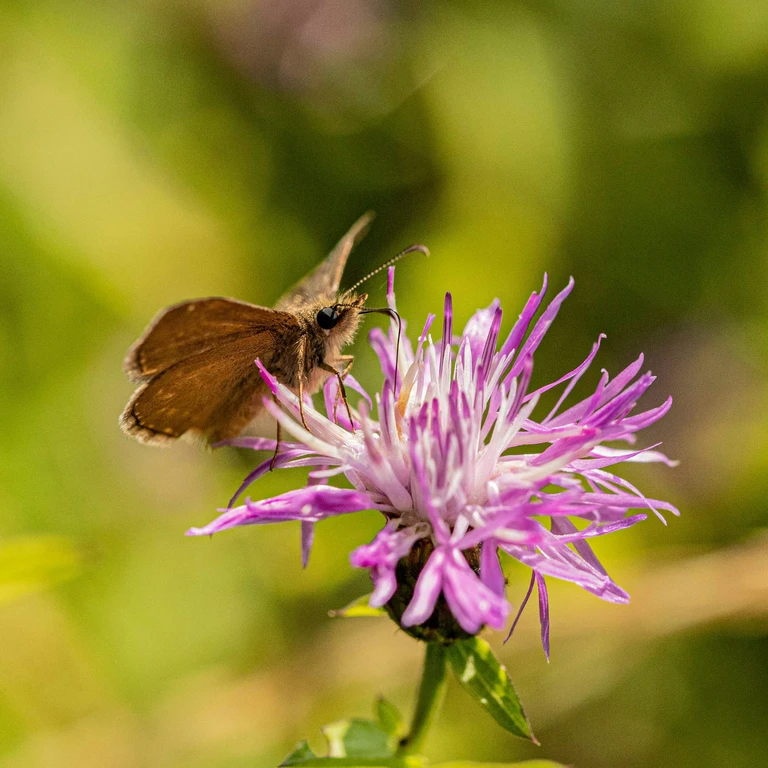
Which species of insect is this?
Erynnis tages
